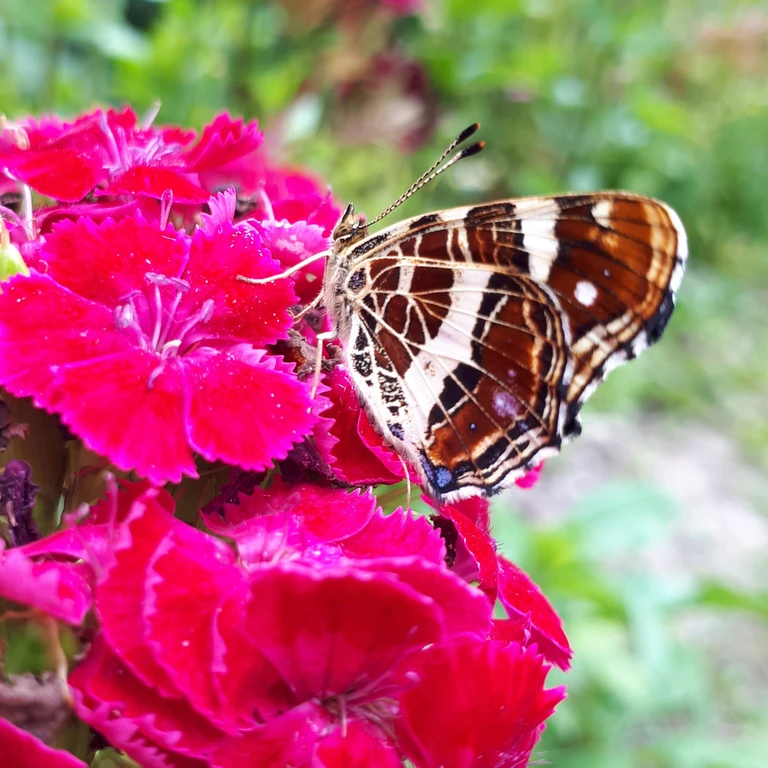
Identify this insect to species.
Araschnia levana
